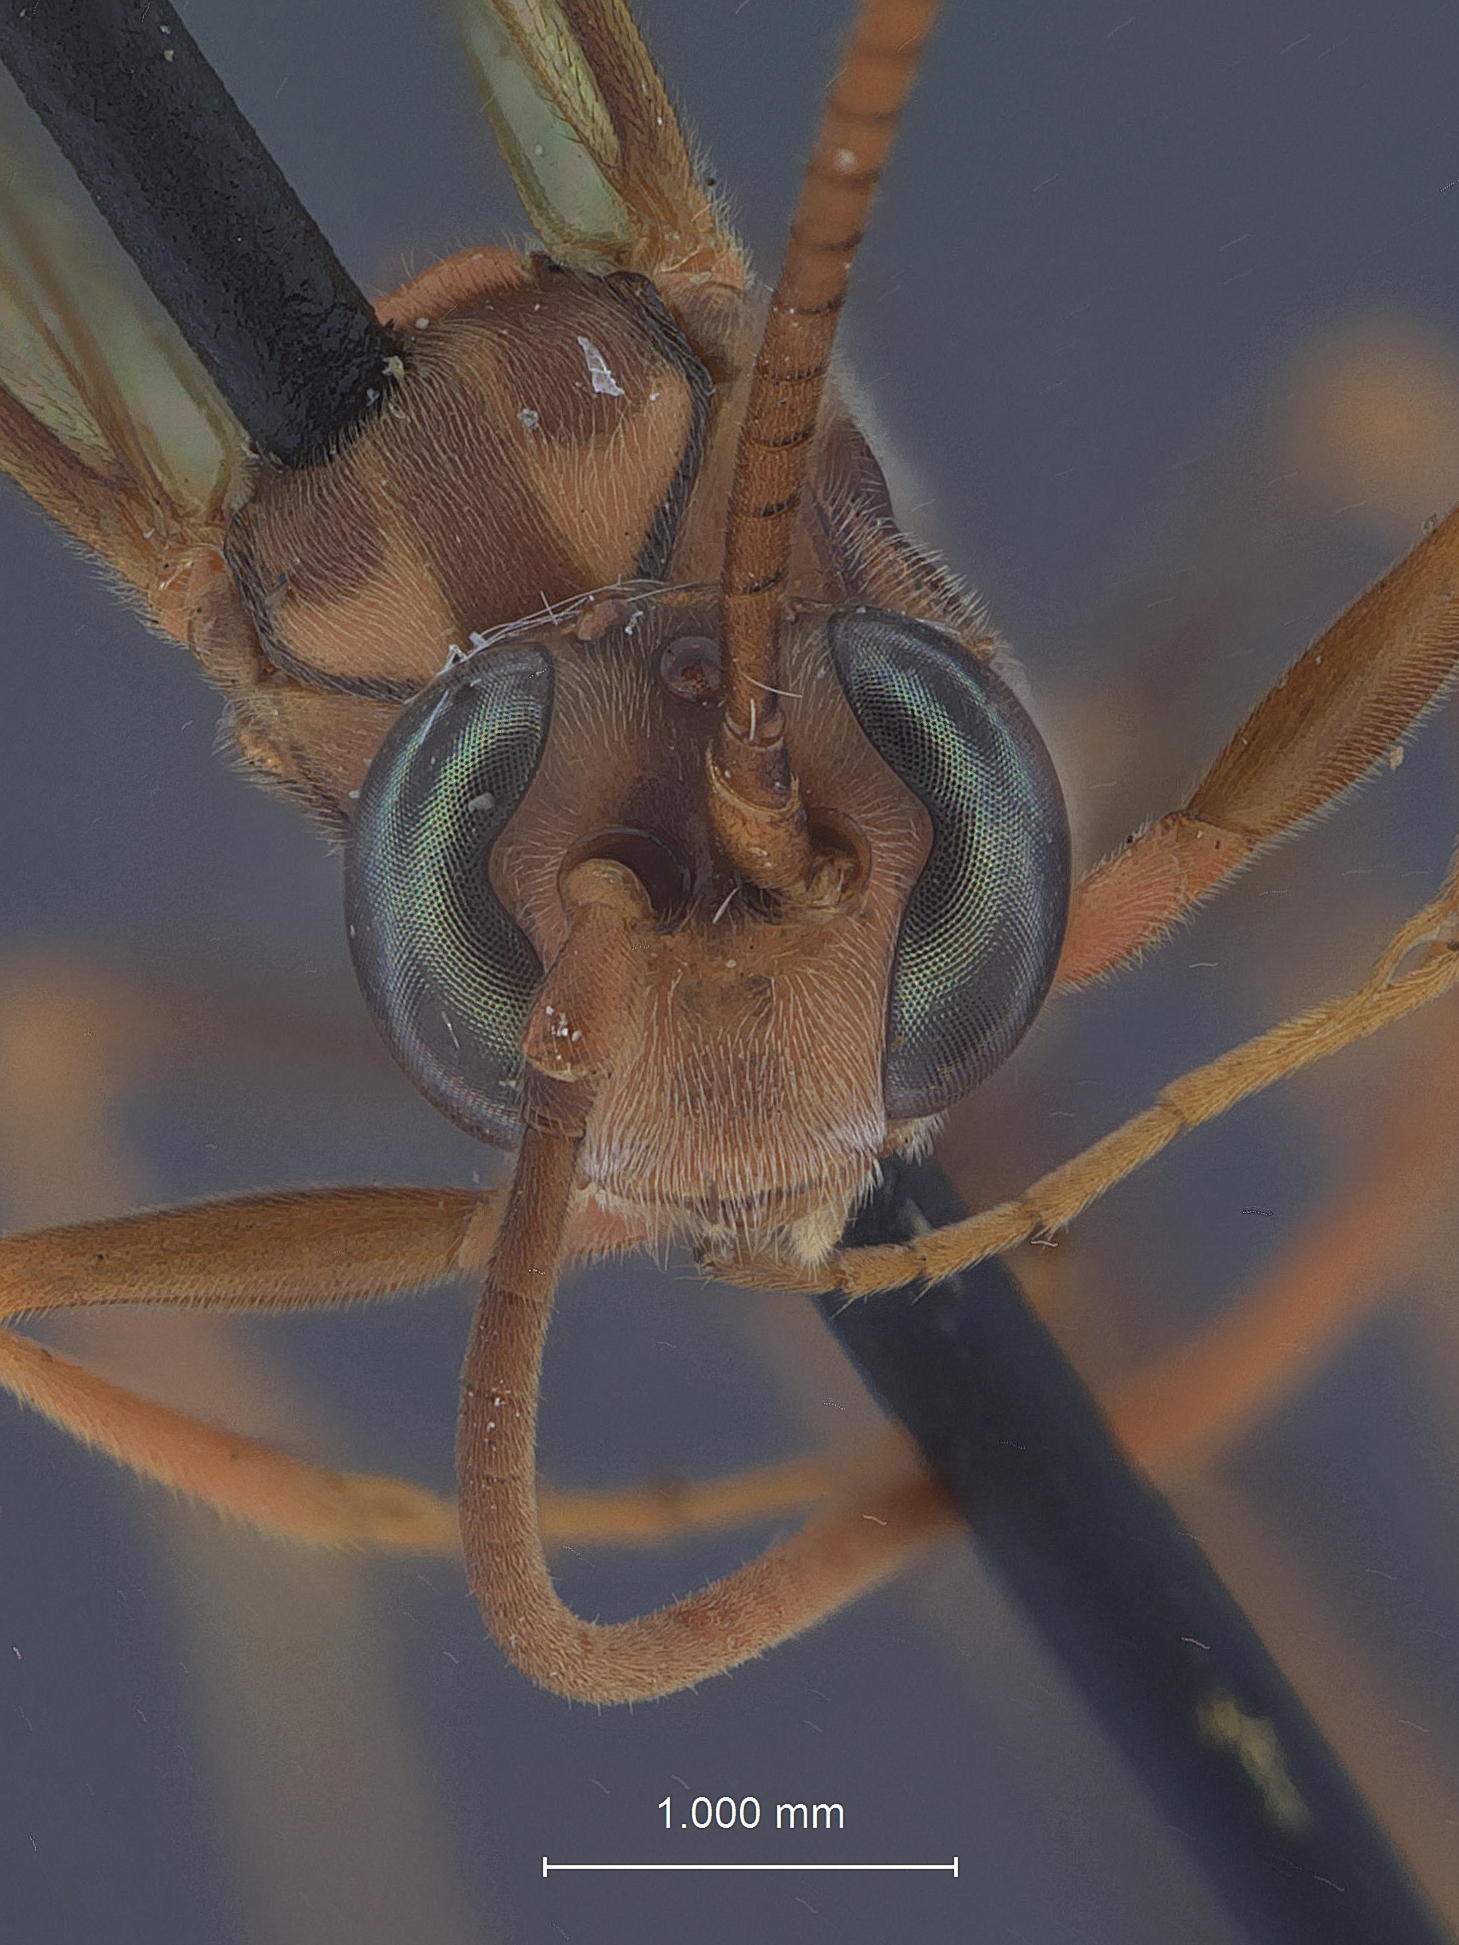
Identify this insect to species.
Dusona ferruginea
